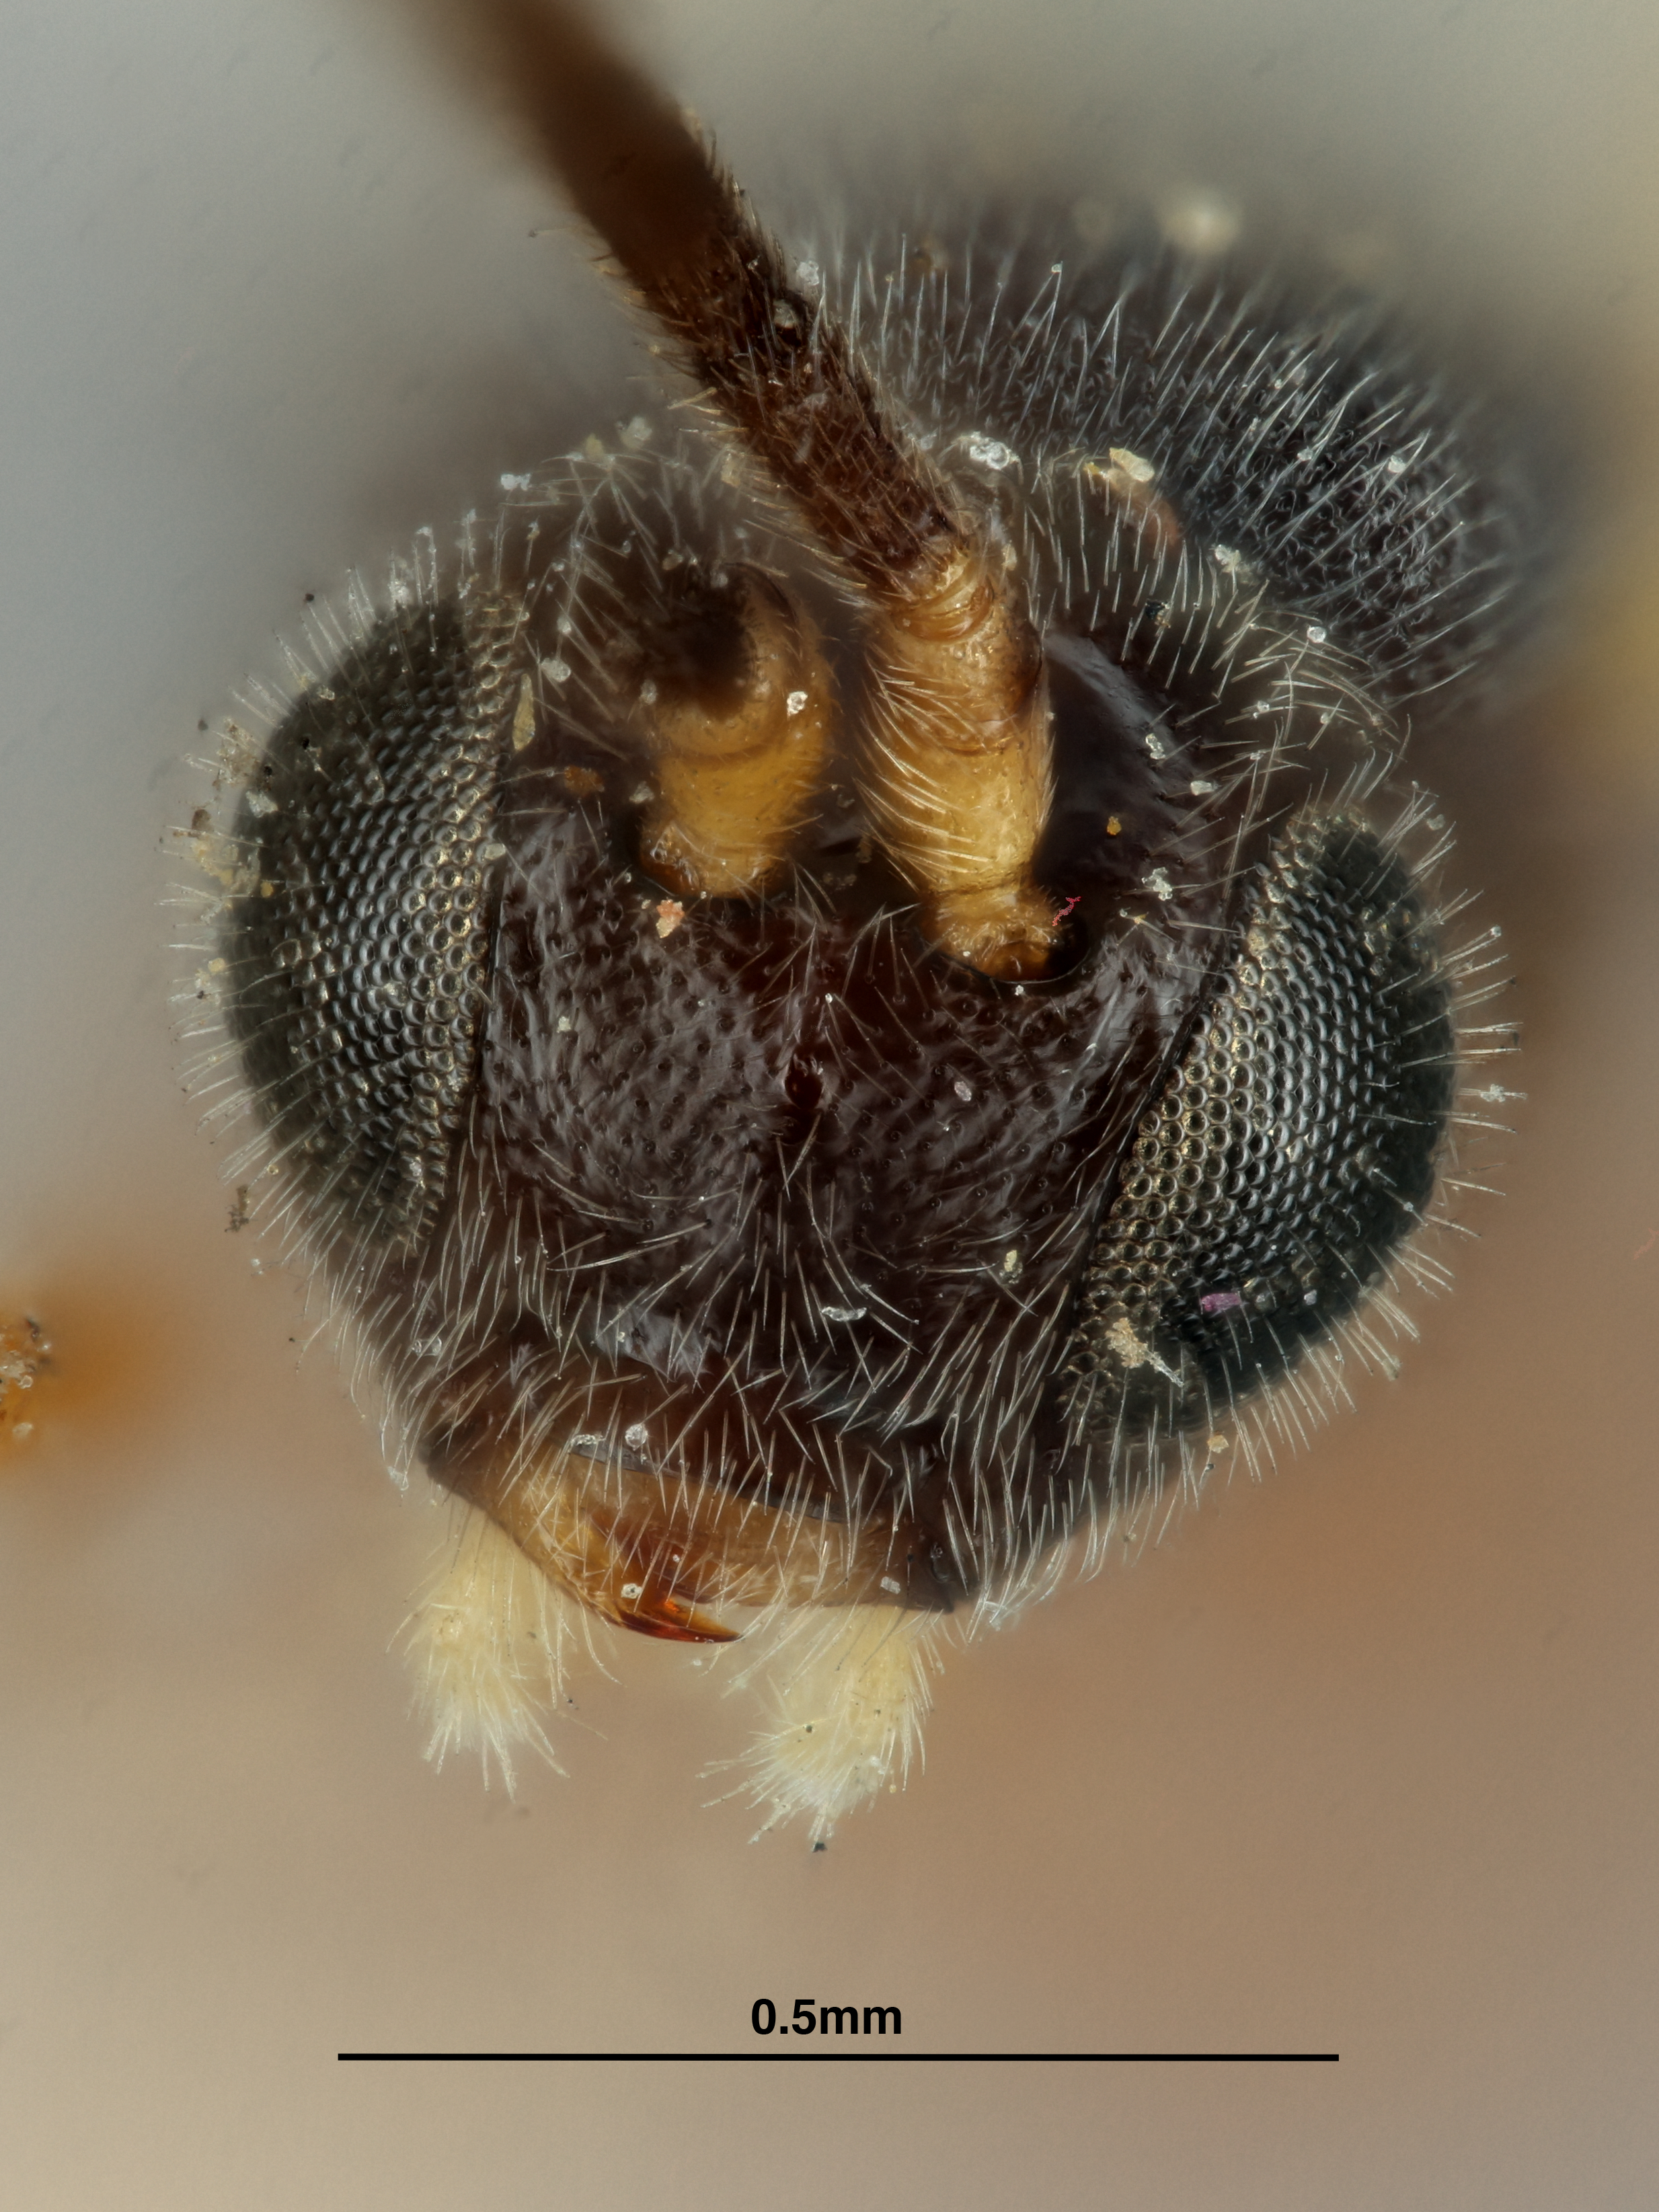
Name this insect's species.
Apanteles parorgyiae
